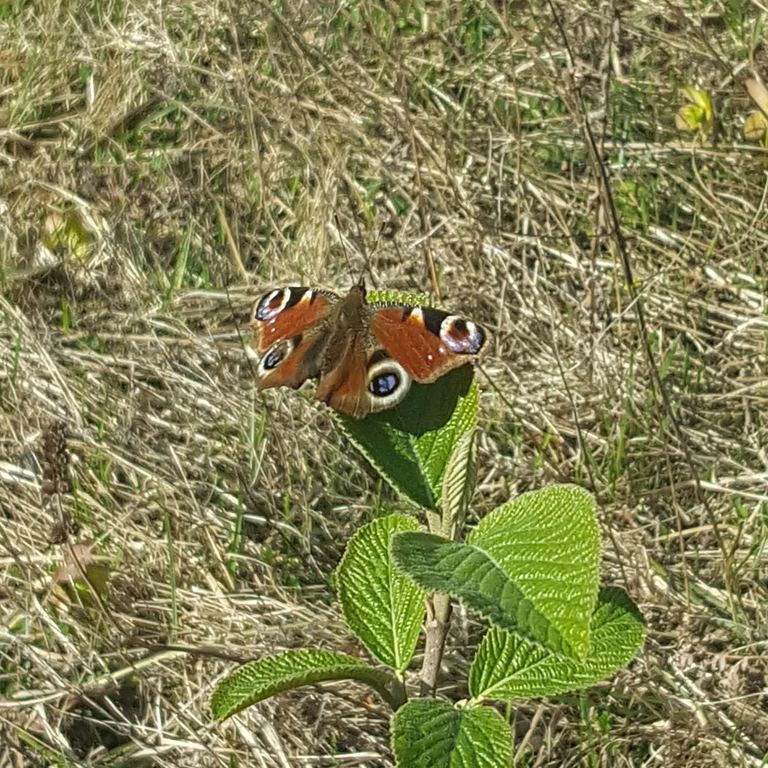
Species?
Aglais io
